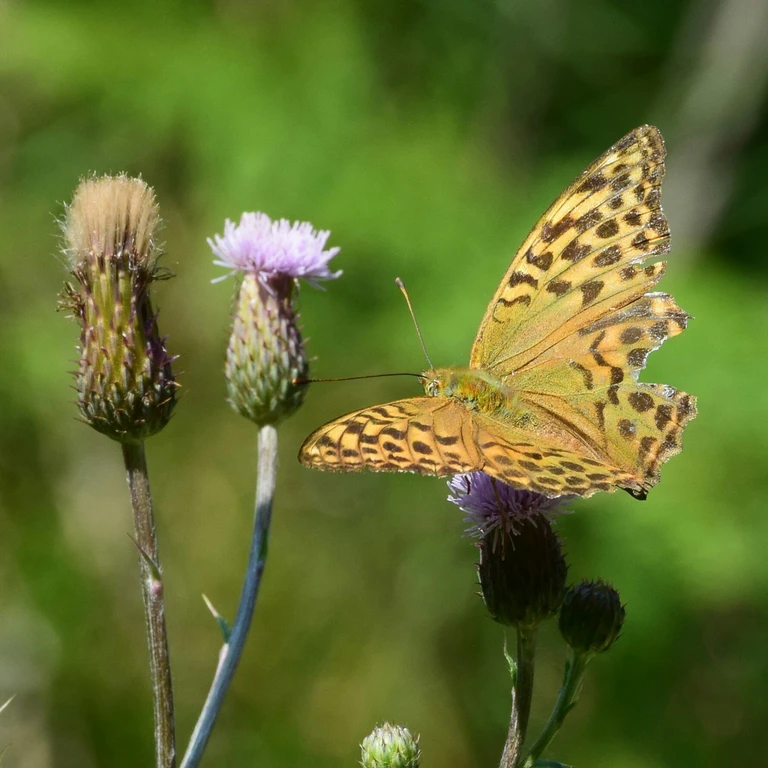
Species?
Argynnis paphia
